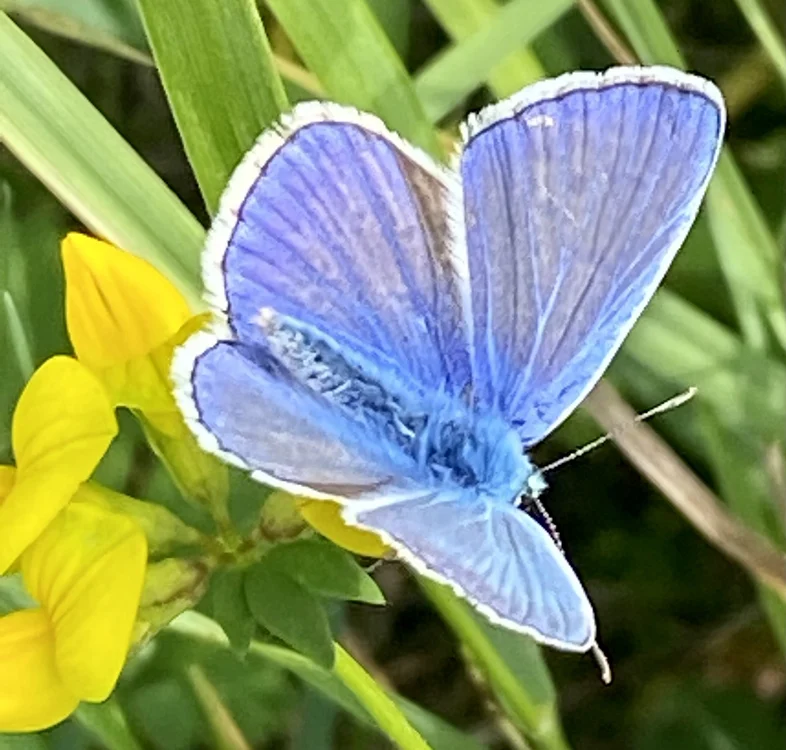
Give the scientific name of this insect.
Polyommatus icarus
